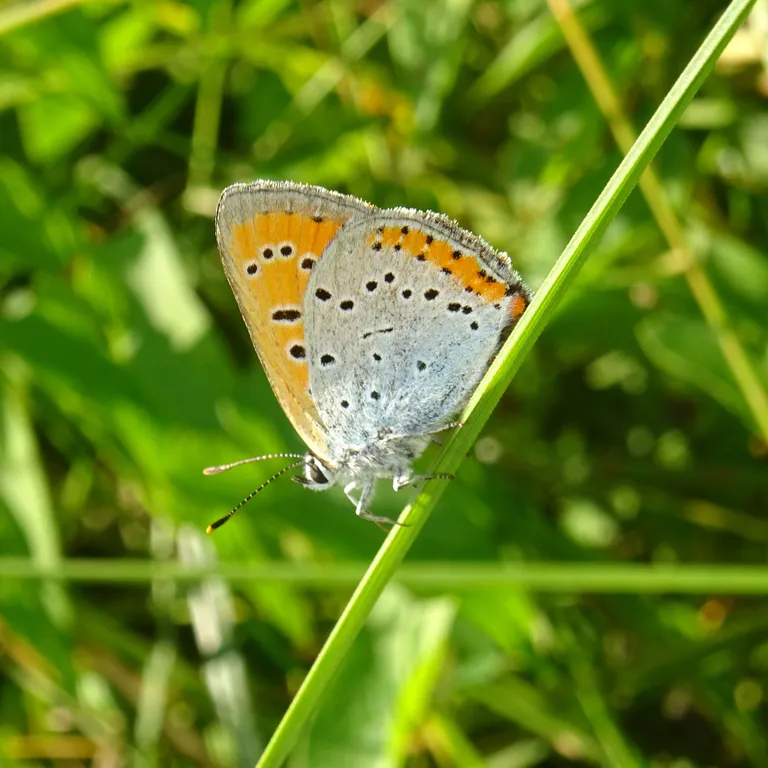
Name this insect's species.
Lycaena dispar
